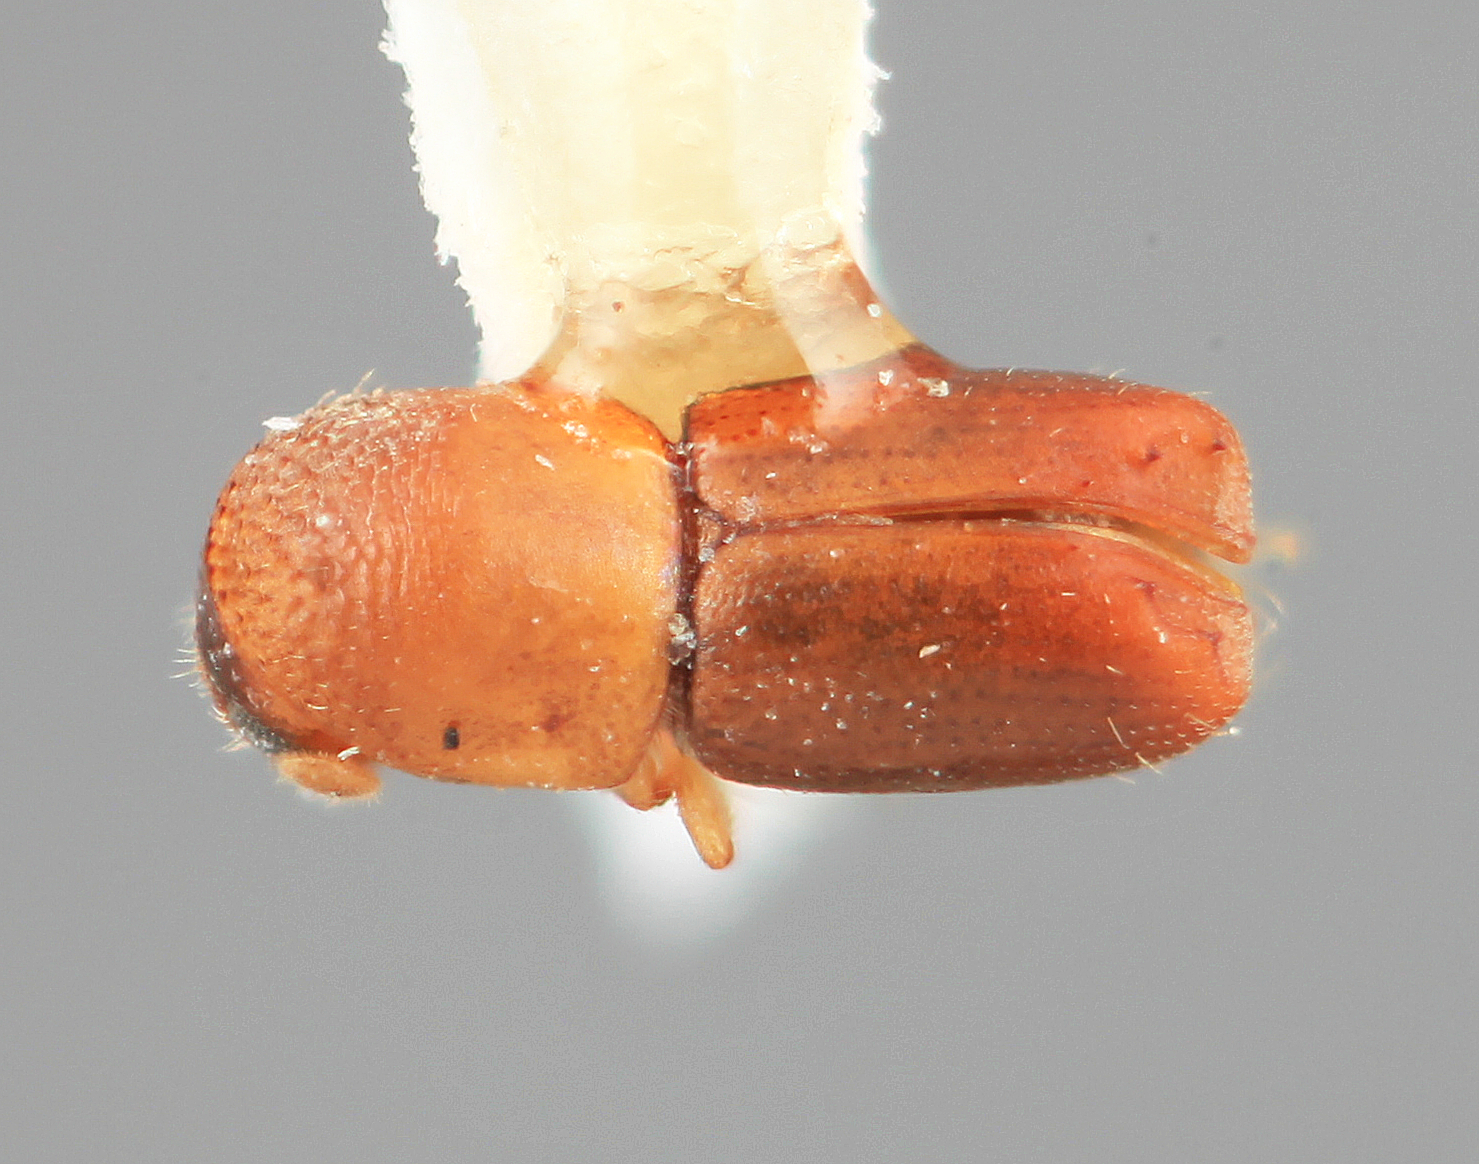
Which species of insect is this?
Microcorthylus brevior
